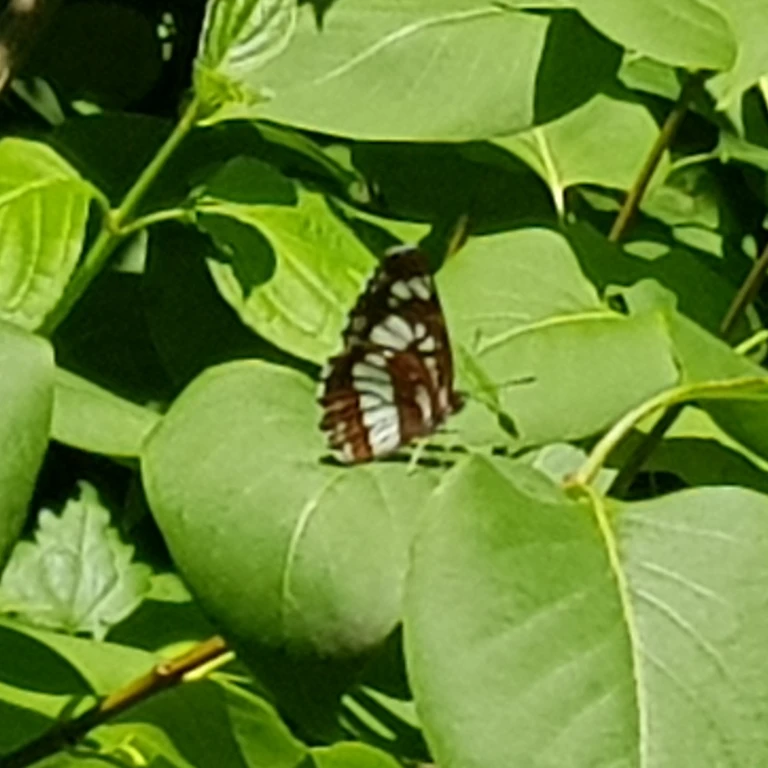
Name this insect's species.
Neptis rivularis
